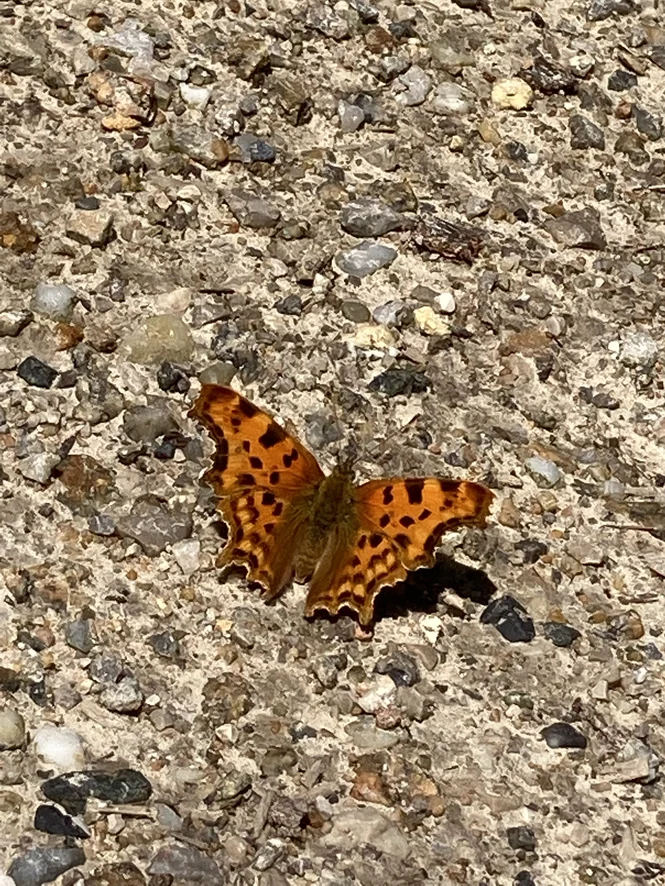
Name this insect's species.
Polygonia c-album
